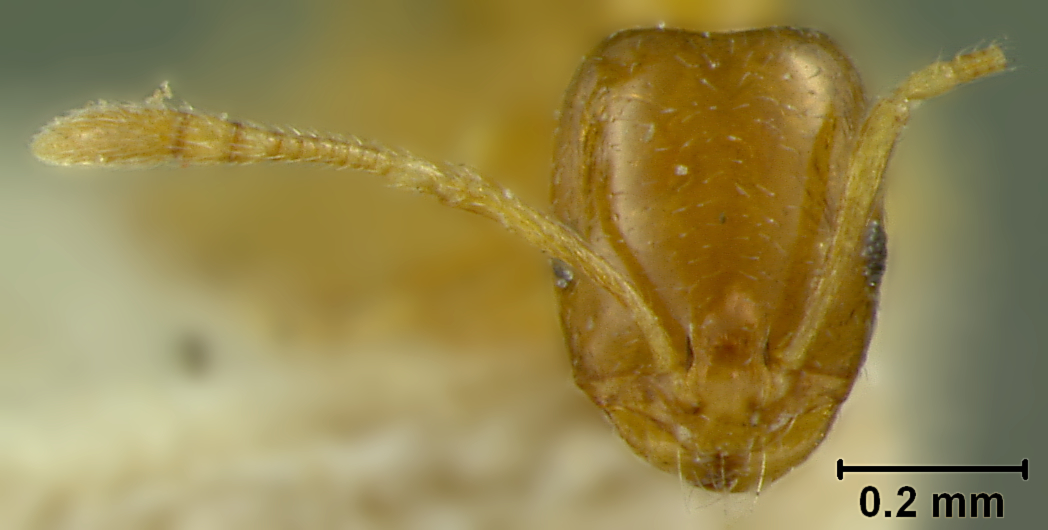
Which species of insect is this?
Monomorium andrei
